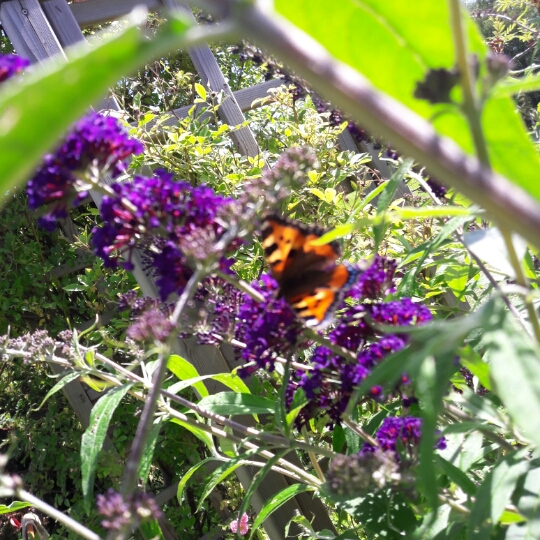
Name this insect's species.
Aglais urticae
